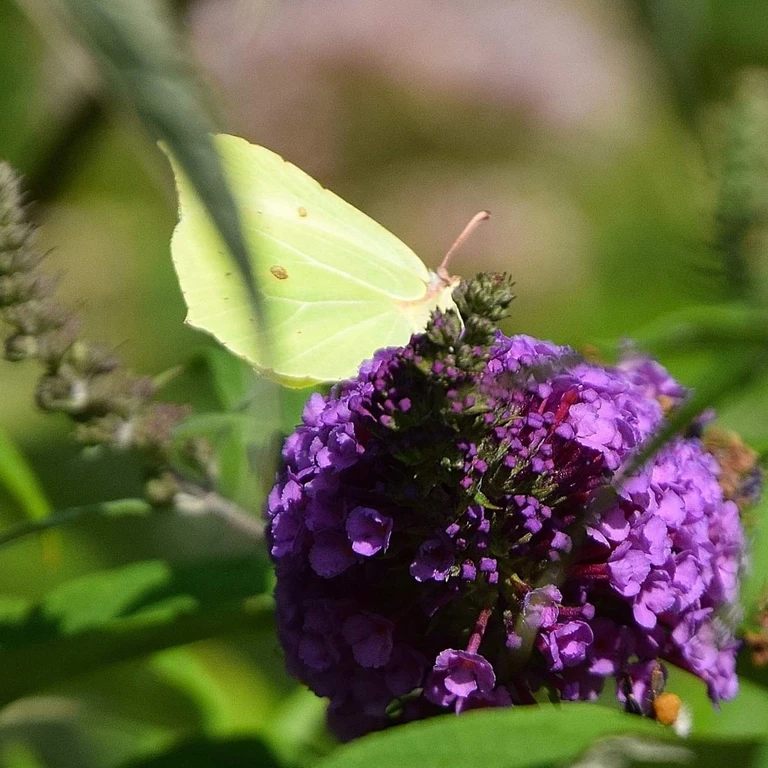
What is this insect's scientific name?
Gonepteryx rhamni
